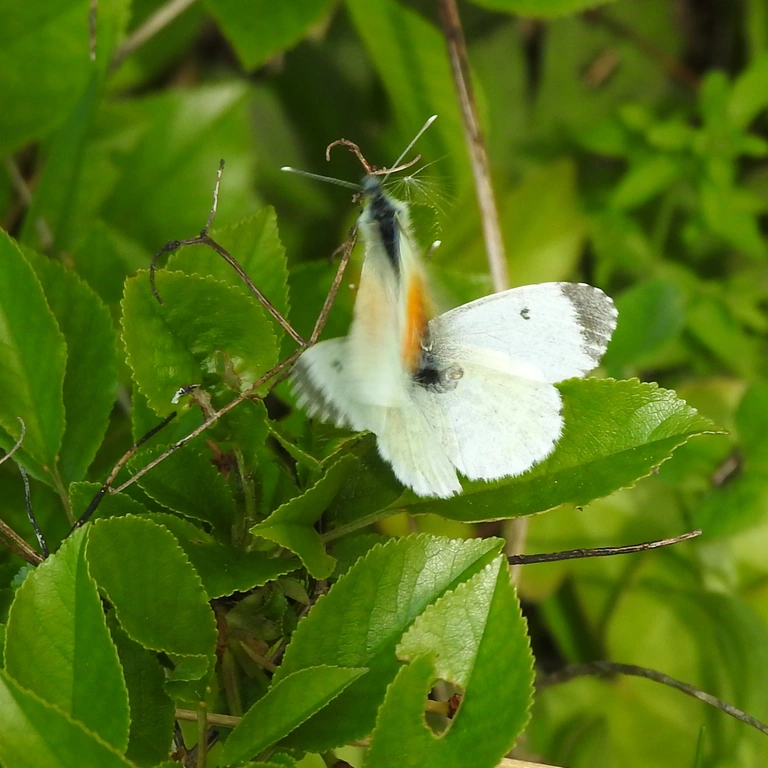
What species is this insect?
Anthocharis cardamines
